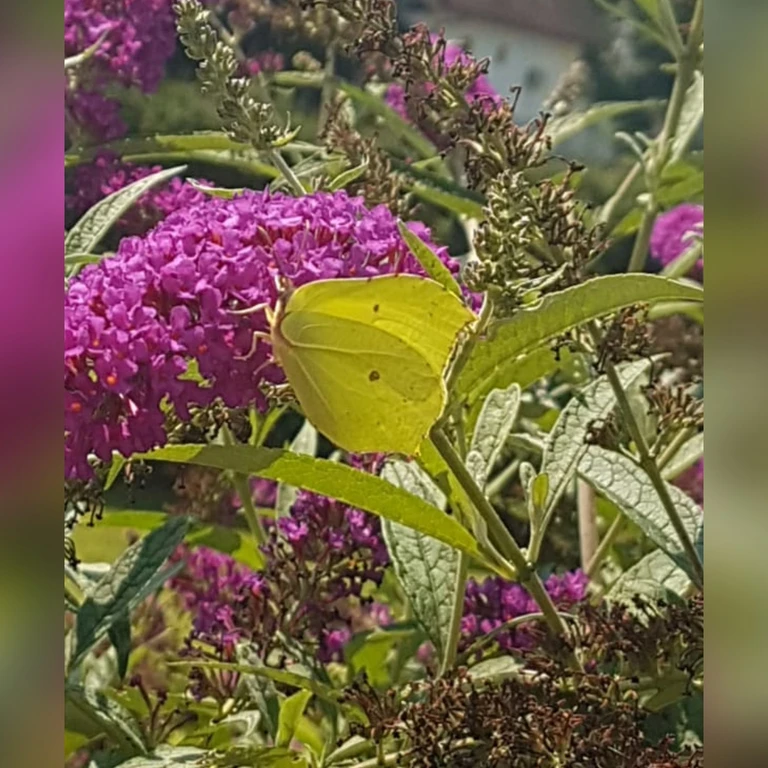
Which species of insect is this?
Gonepteryx rhamni
